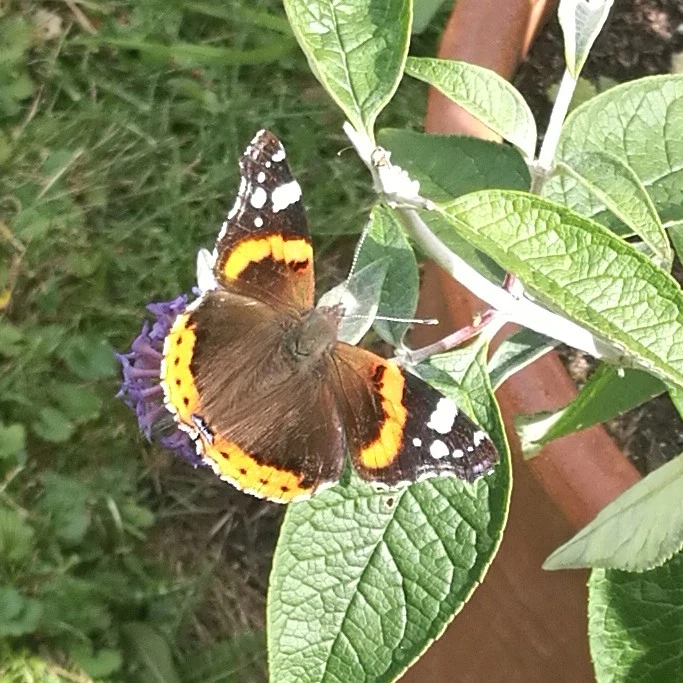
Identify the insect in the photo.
Vanessa atalanta
